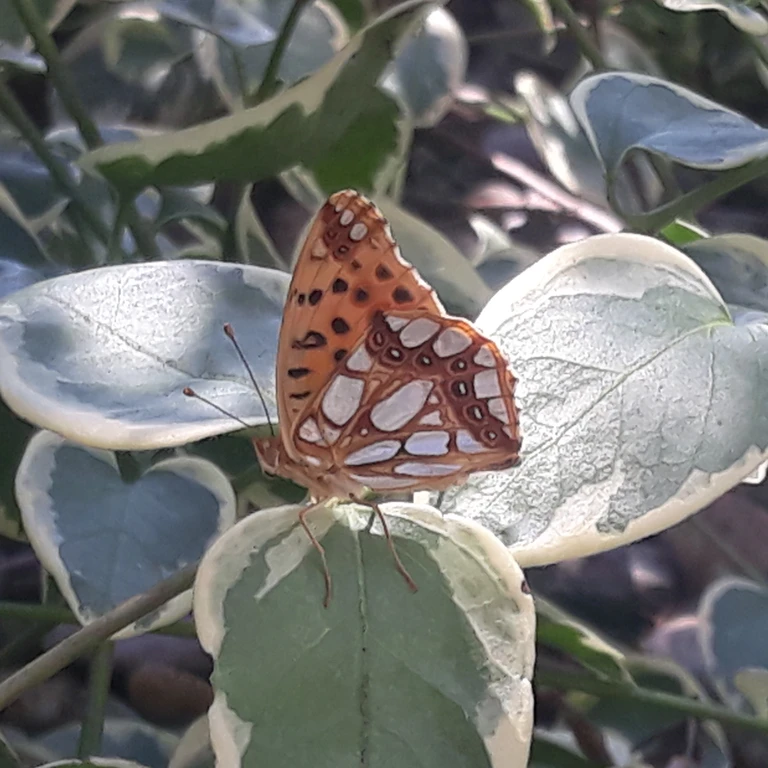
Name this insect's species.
Issoria lathonia
